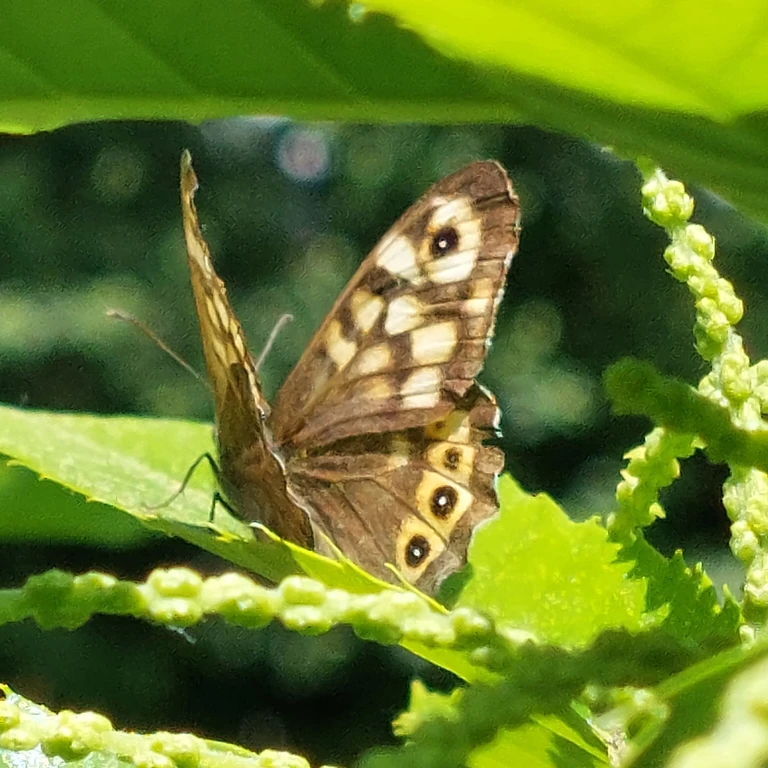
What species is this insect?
Pararge aegeria
